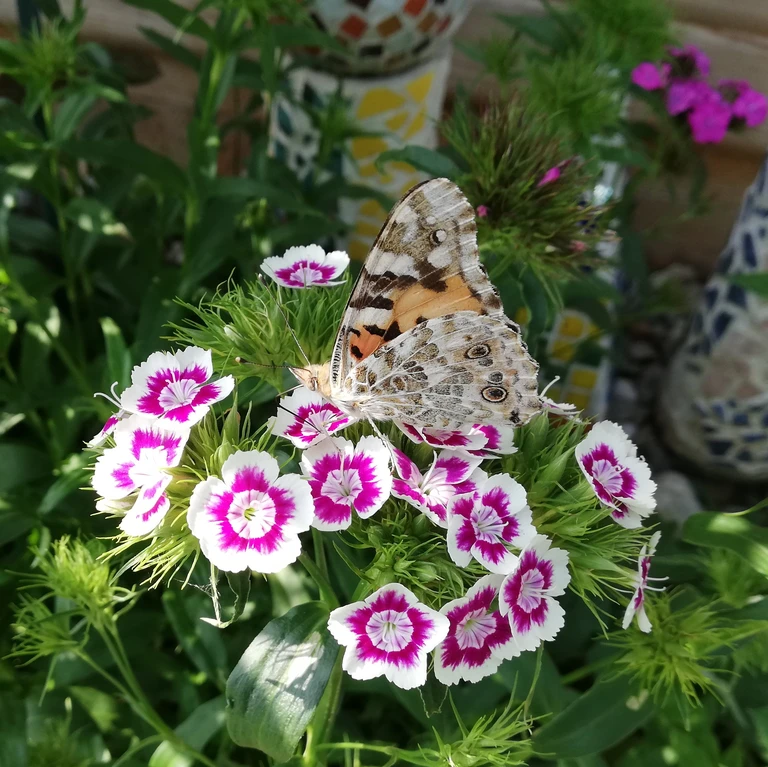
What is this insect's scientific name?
Vanessa cardui
